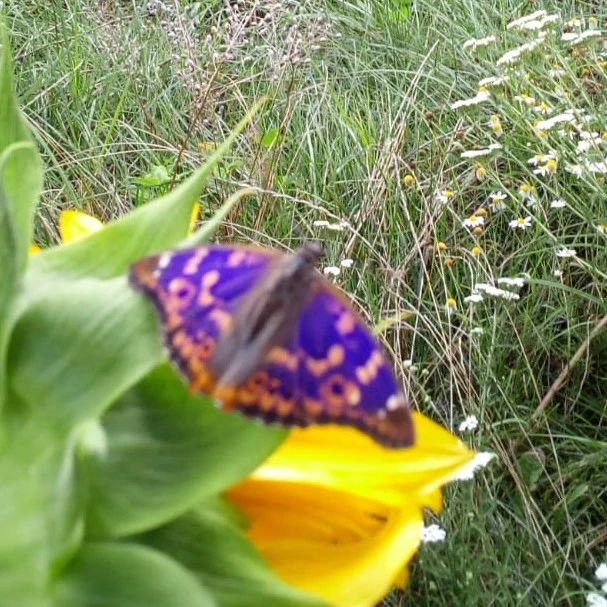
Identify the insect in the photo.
Apatura ilia
